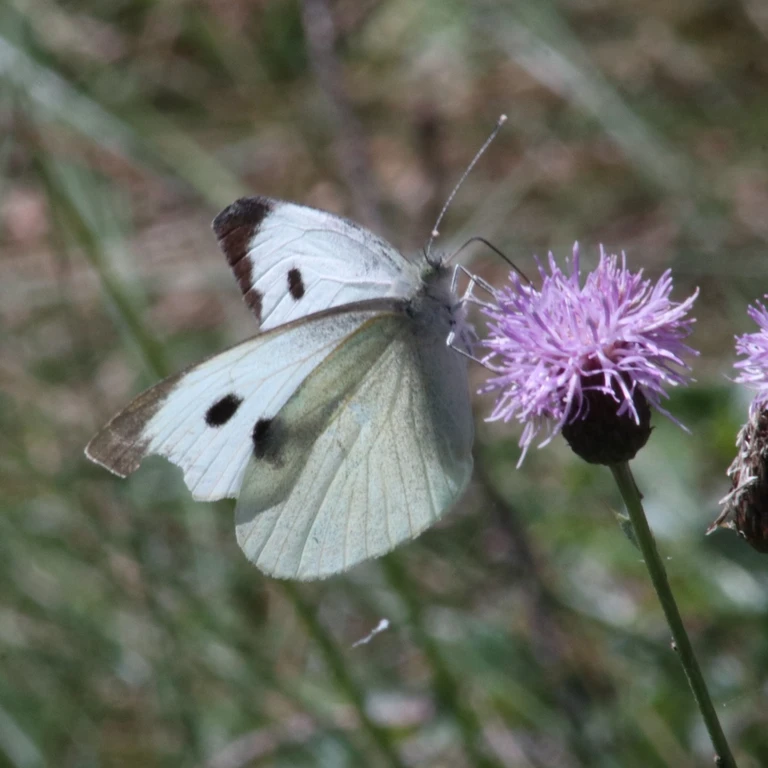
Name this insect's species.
Pieris brassicae
